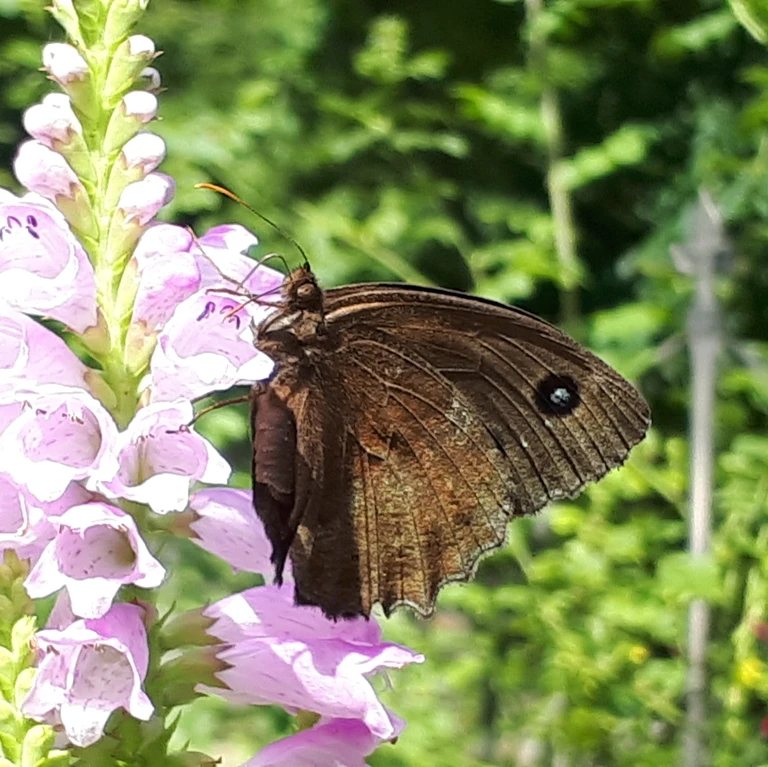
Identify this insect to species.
Minois dryas
